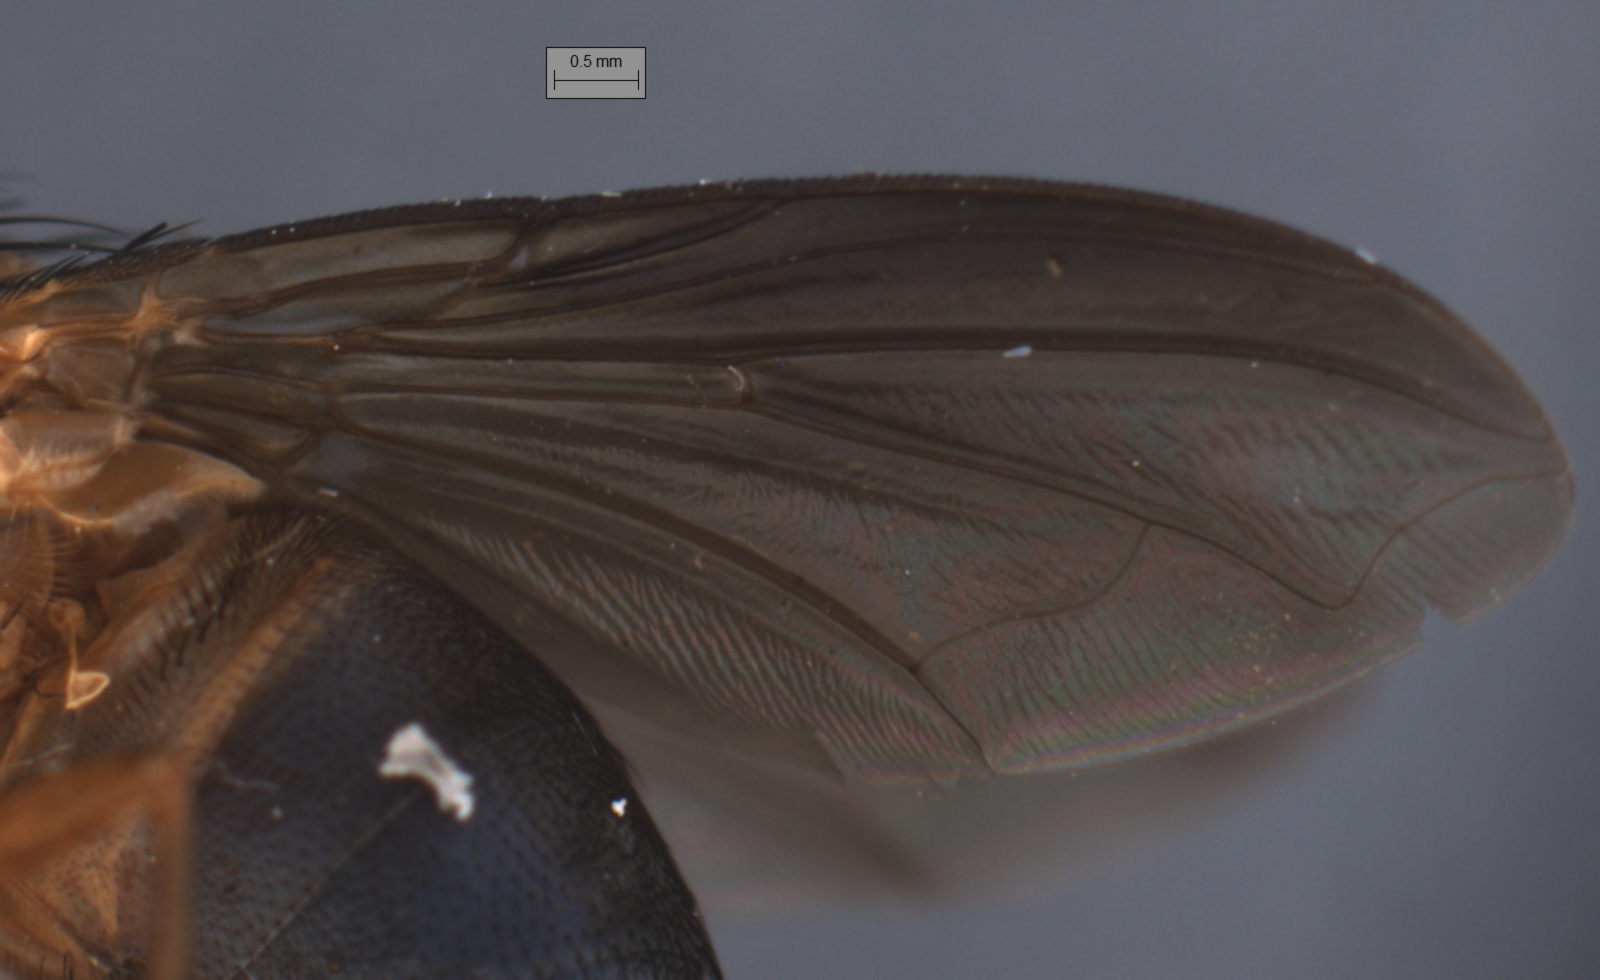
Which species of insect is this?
Phumosia promittens
